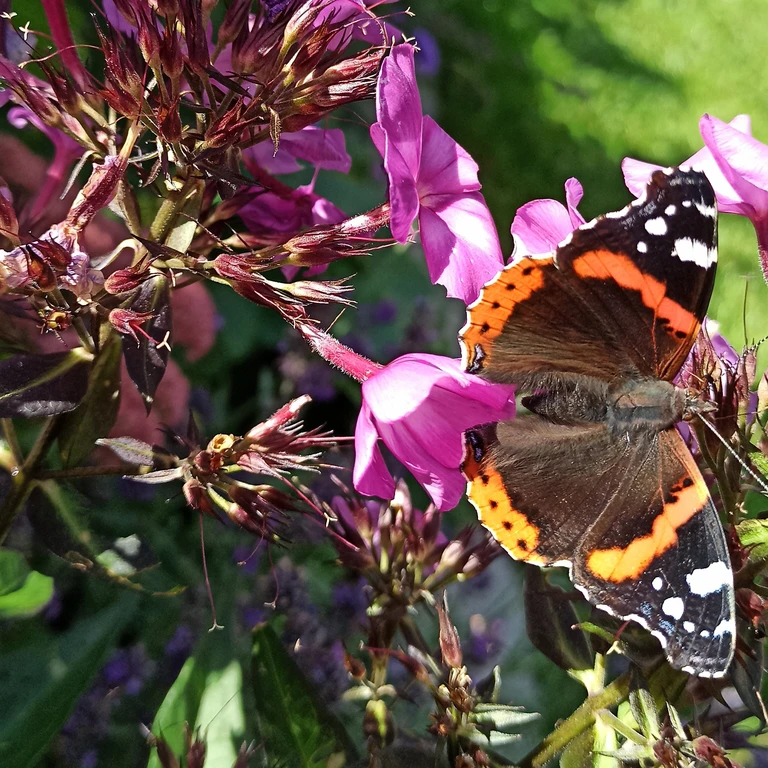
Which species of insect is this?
Vanessa atalanta
